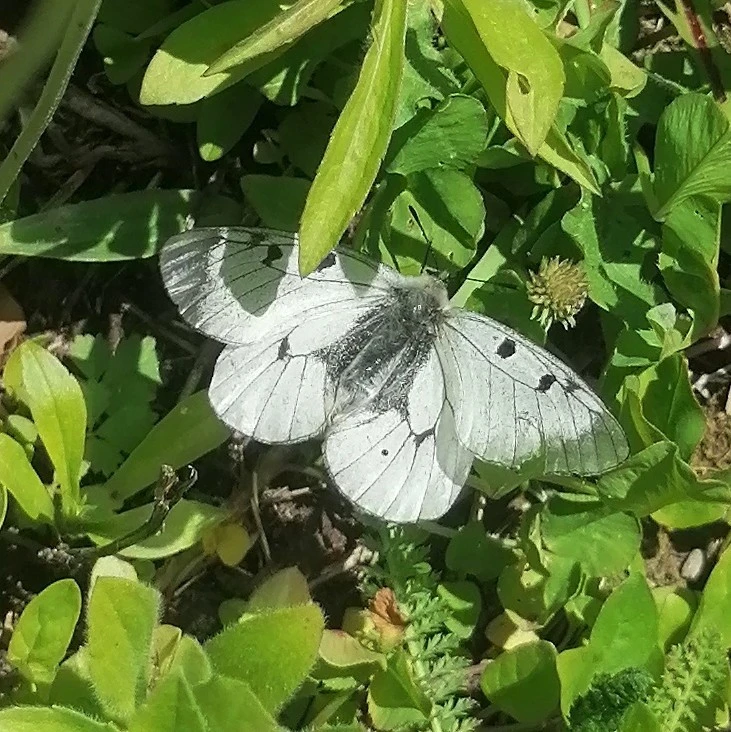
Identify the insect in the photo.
Parnassius mnemosyne
